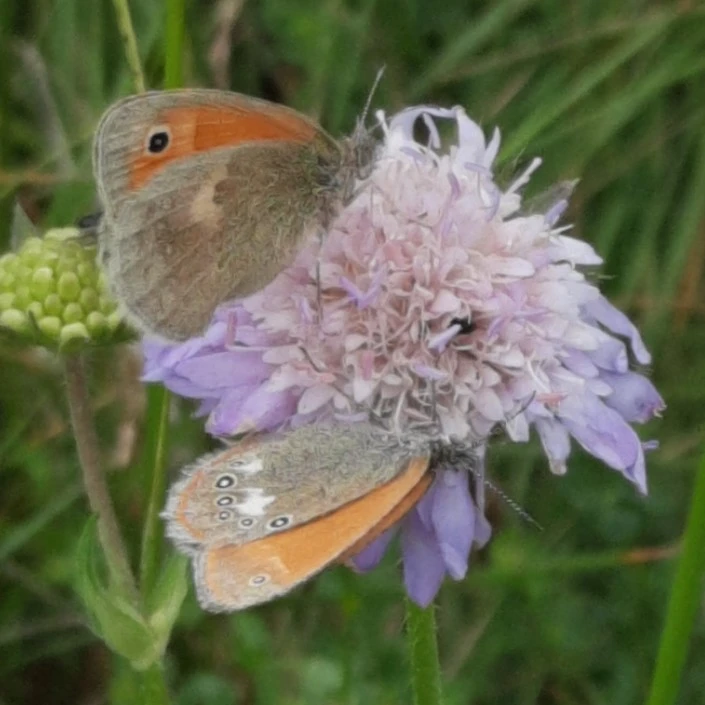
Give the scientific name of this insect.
Coenonympha pamphilus
